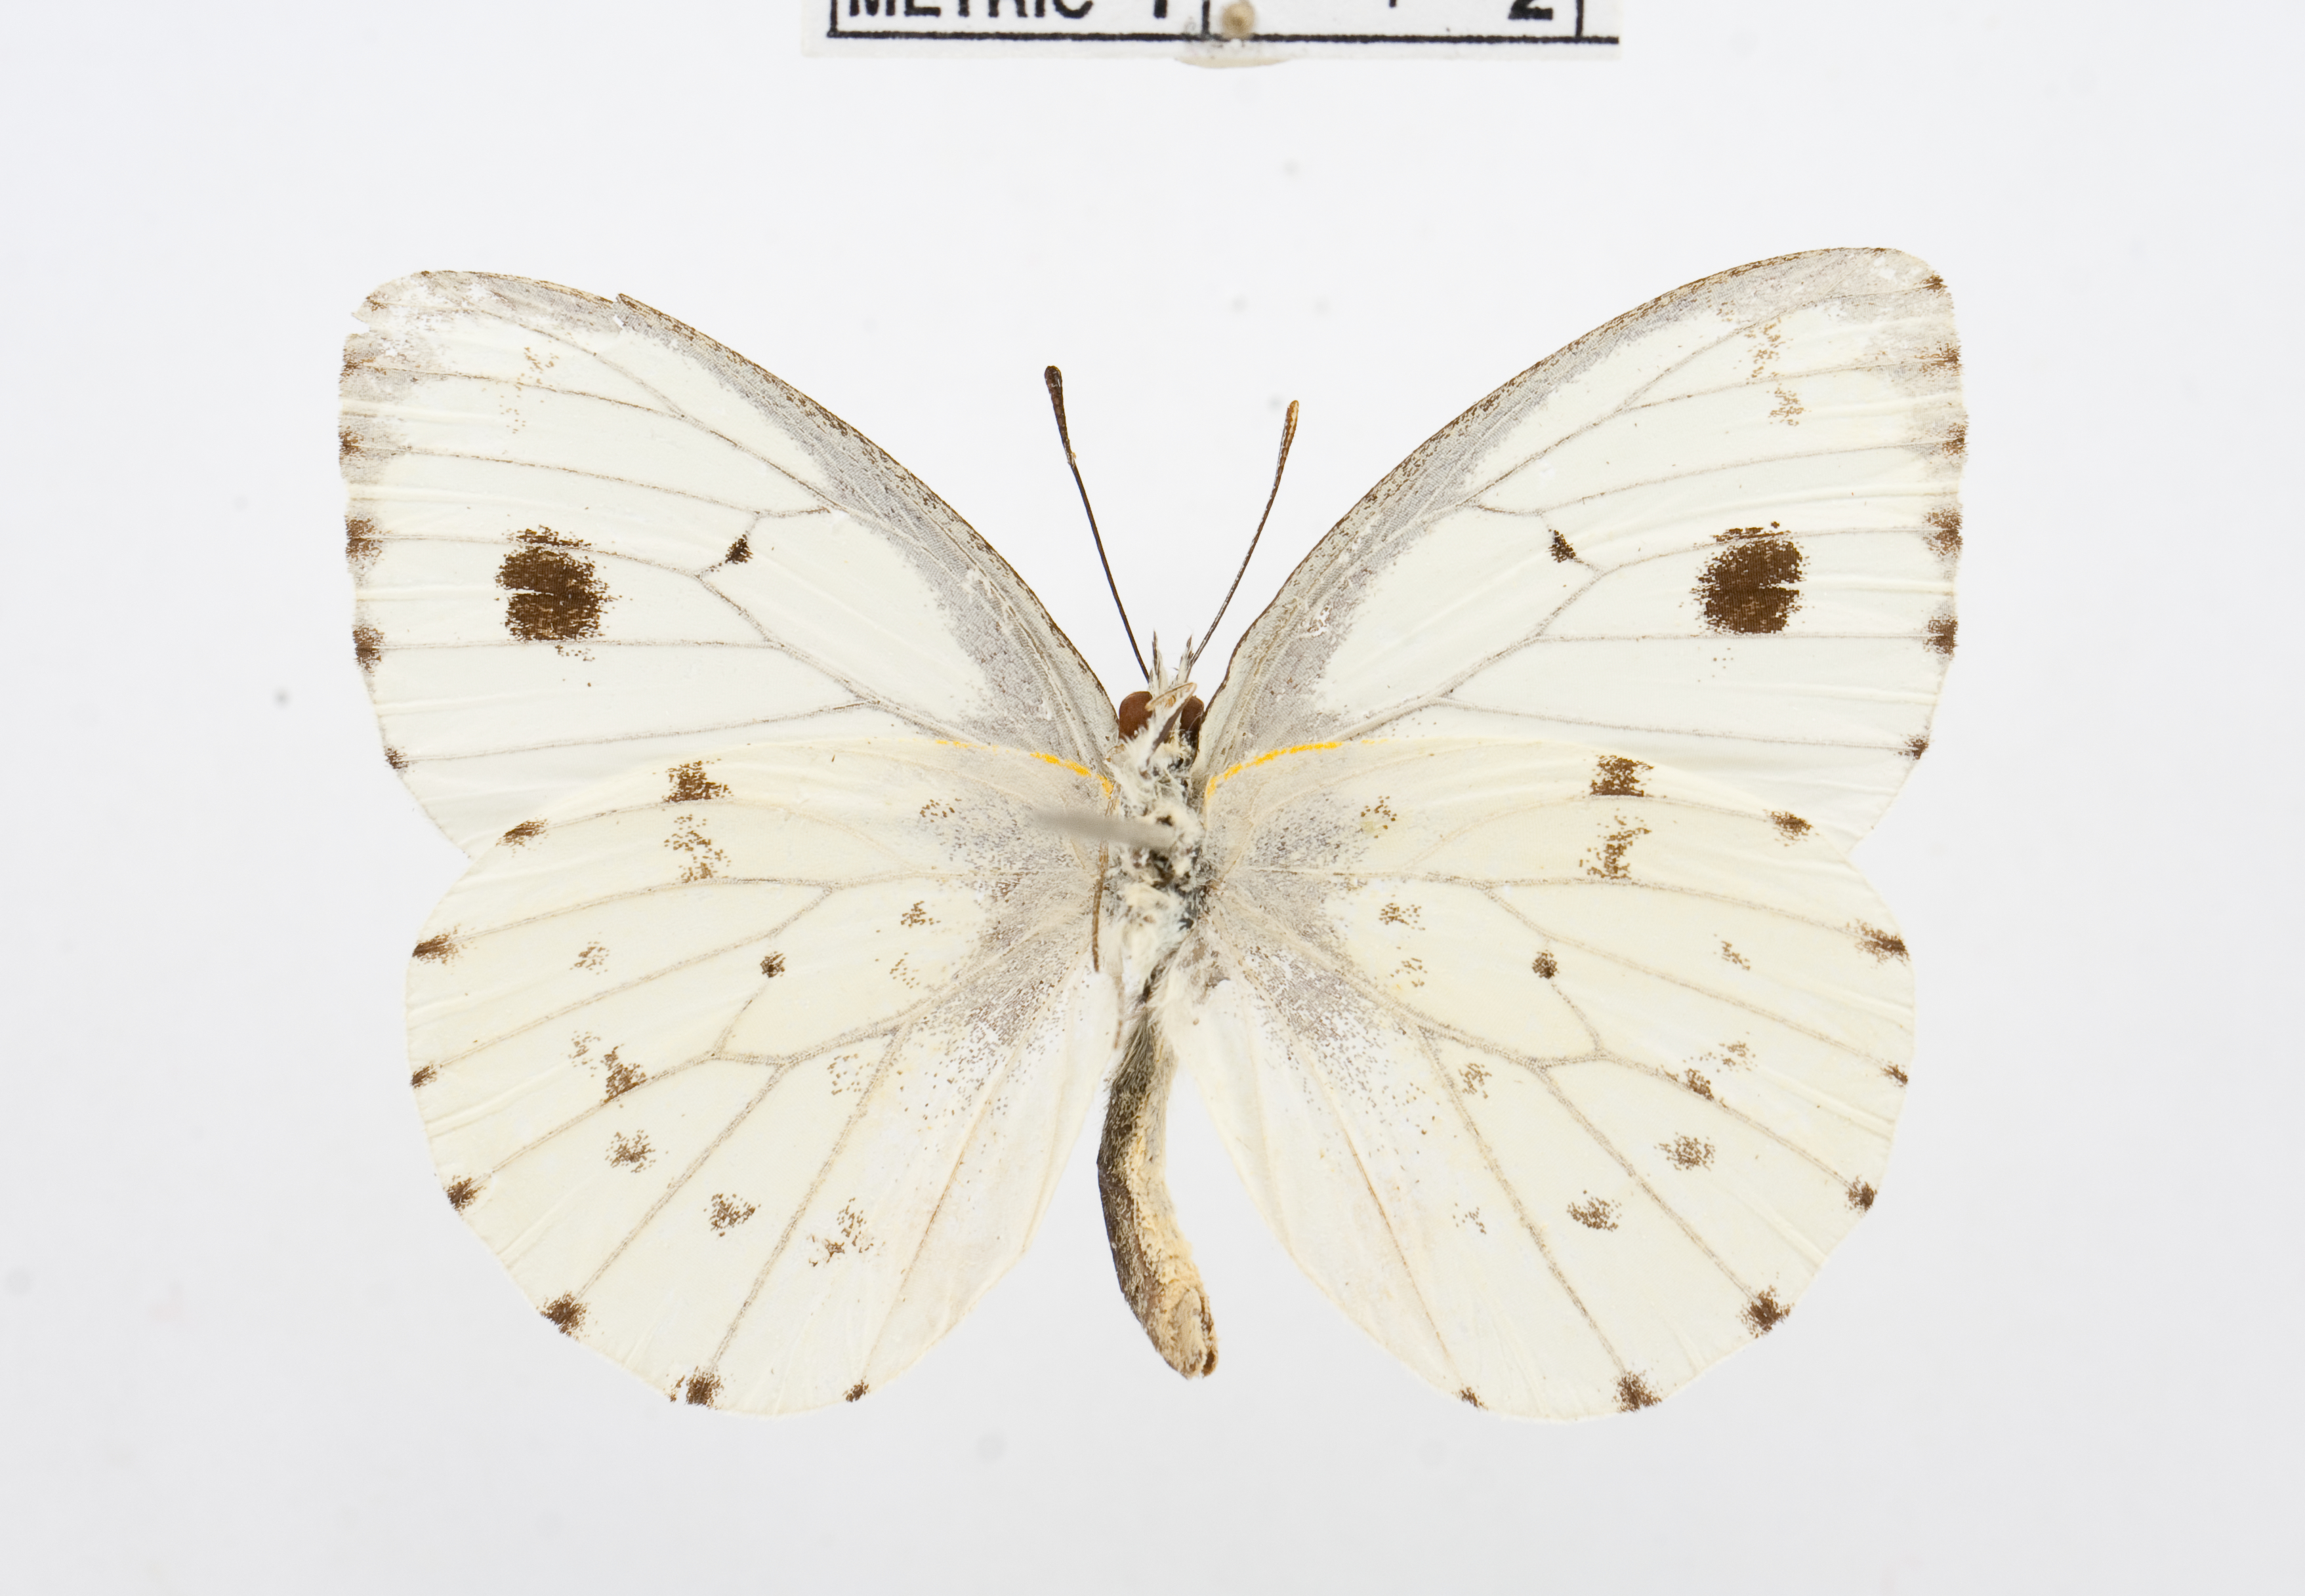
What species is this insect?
Dixeia doxo
